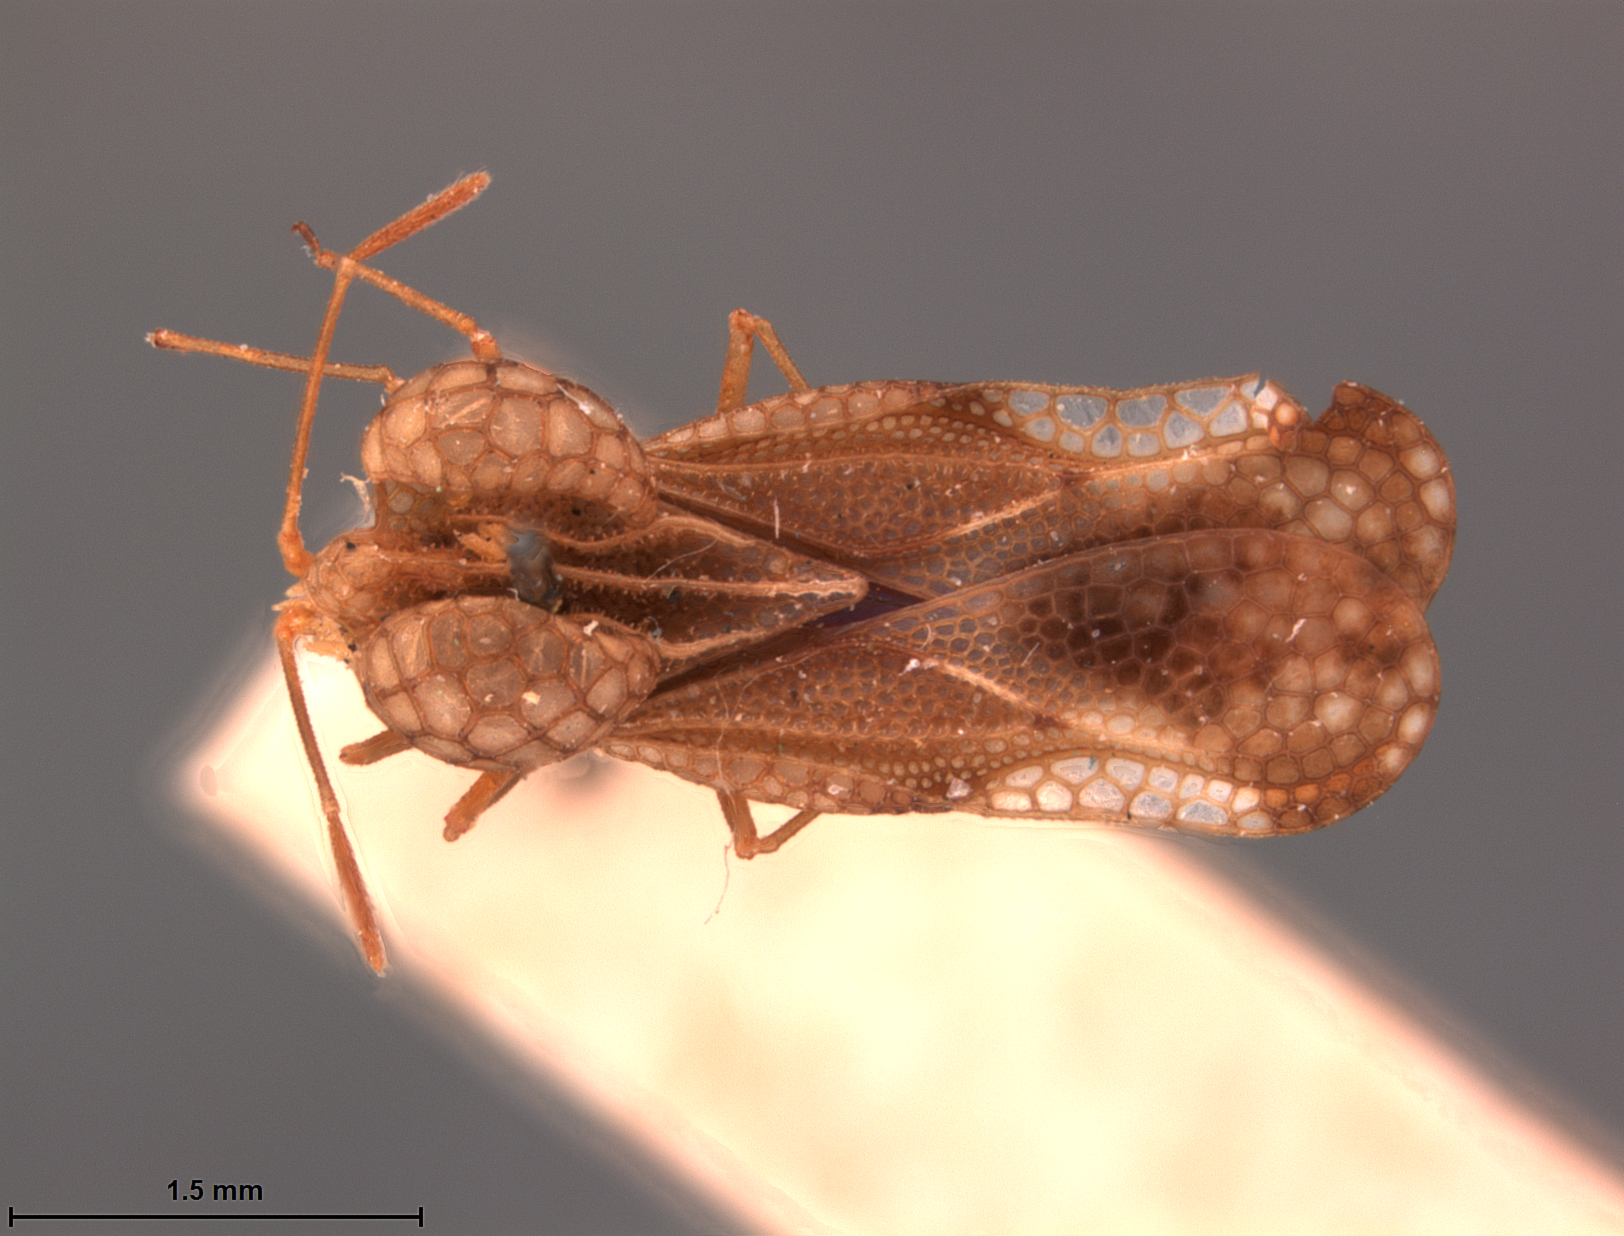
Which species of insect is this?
Xenotingis trepidantis
